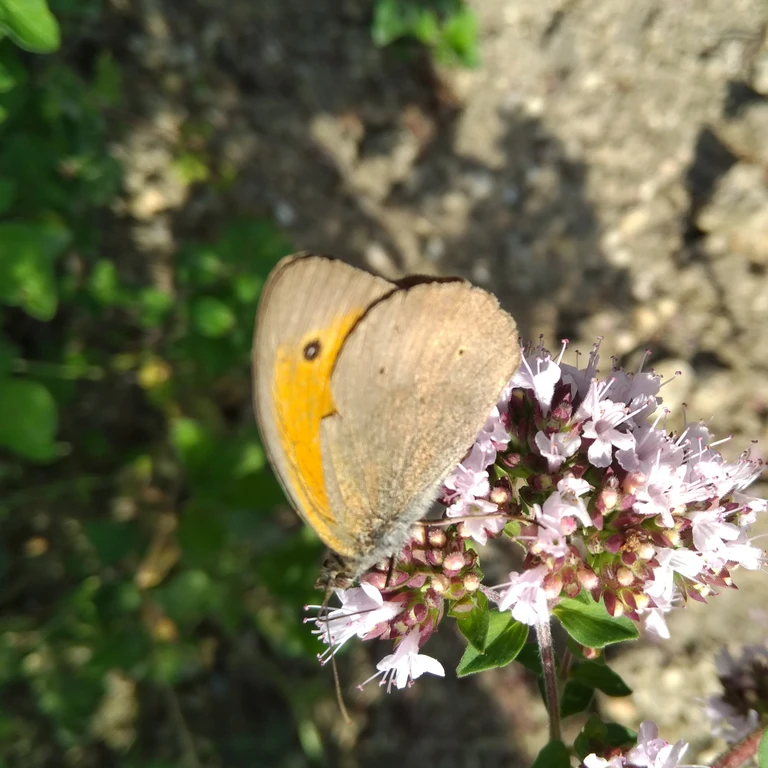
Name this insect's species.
Maniola jurtina
